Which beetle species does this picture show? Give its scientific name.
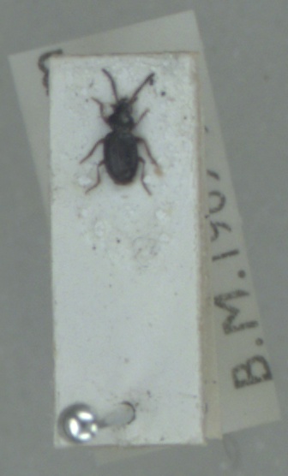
Bembidion gilvipes
